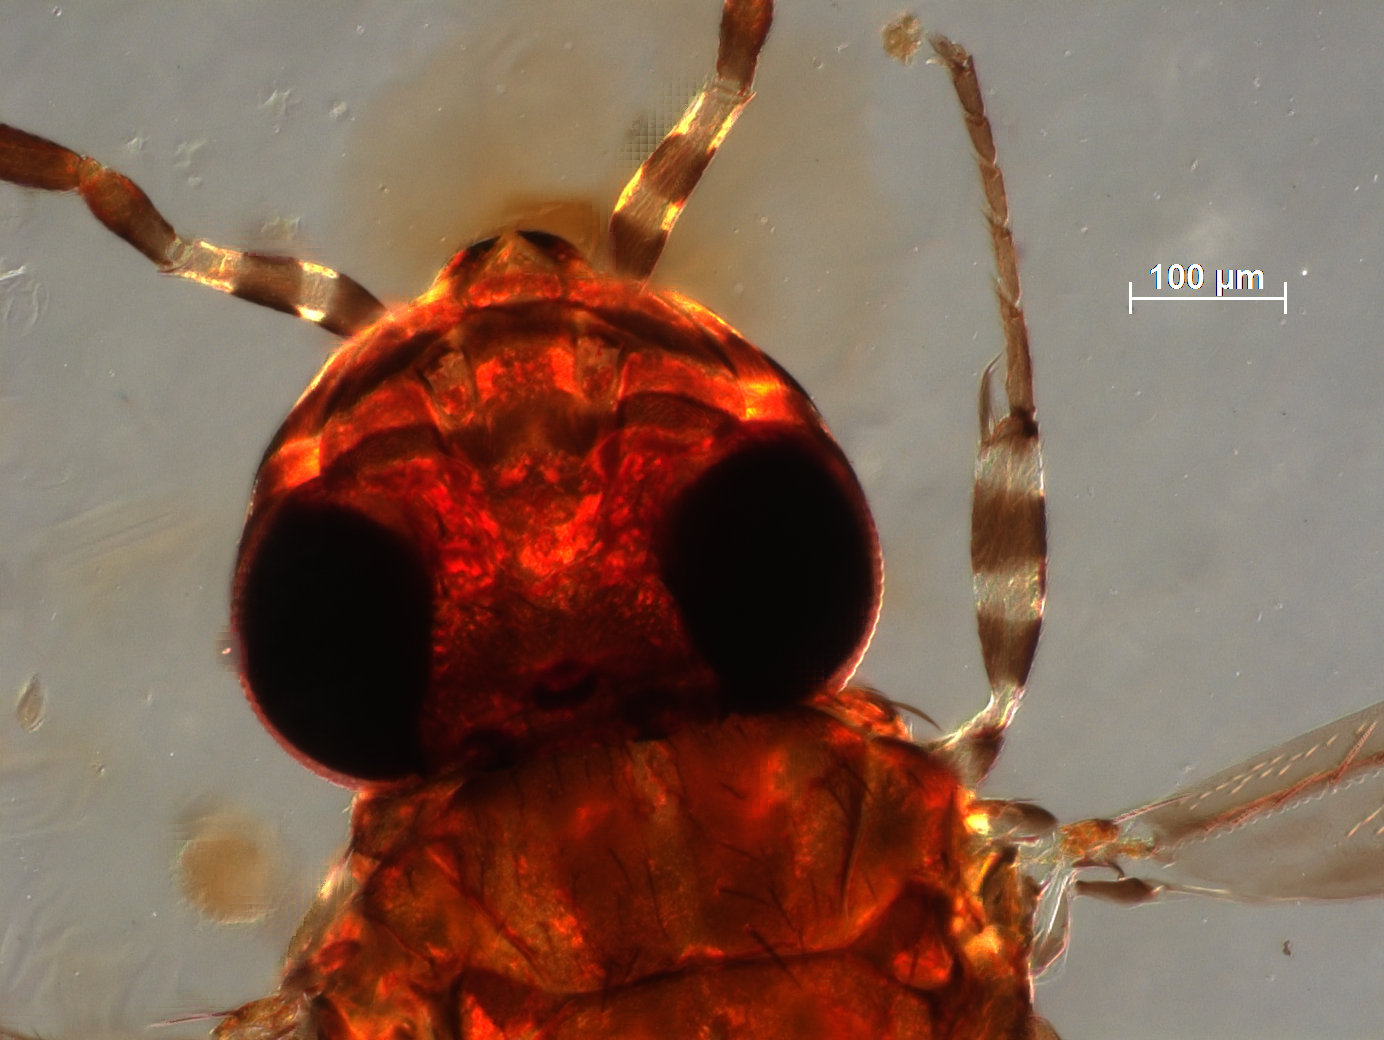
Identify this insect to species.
Marietta connecta
